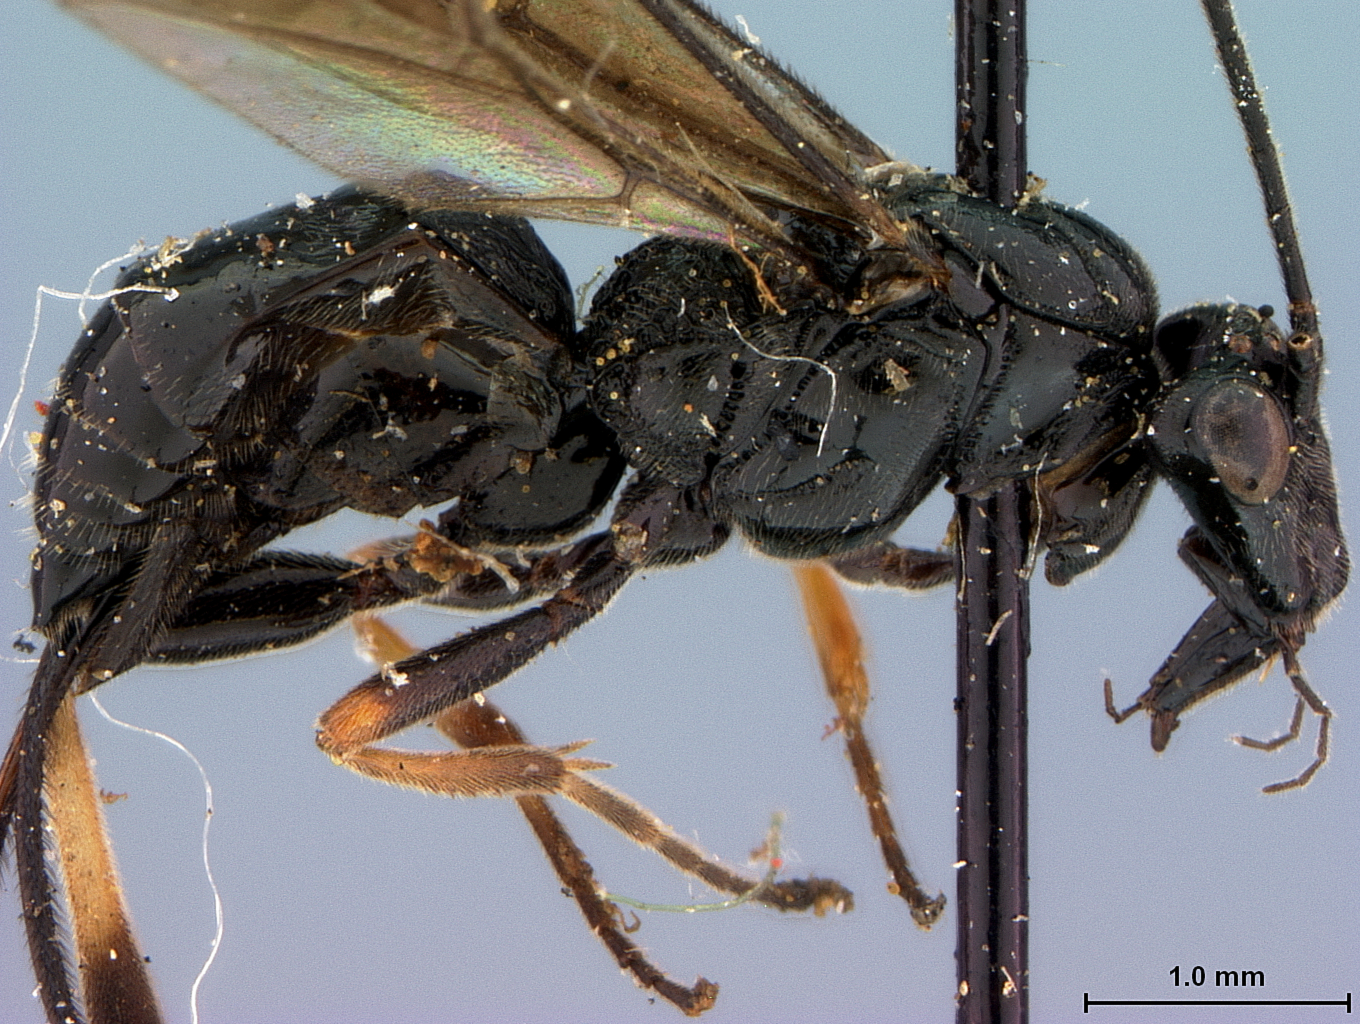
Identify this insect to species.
Bassus brevicornis
